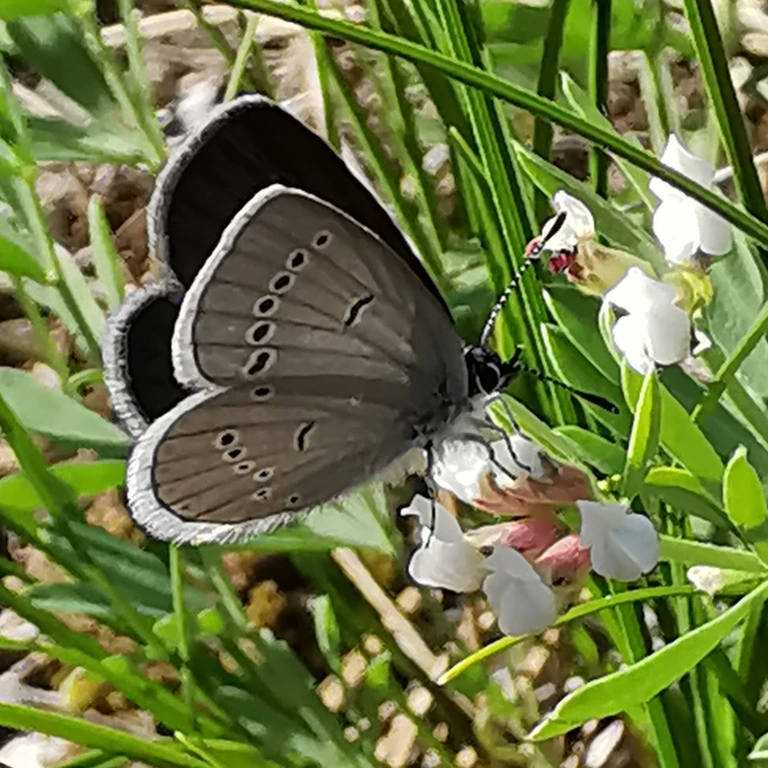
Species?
Cupido minimus
